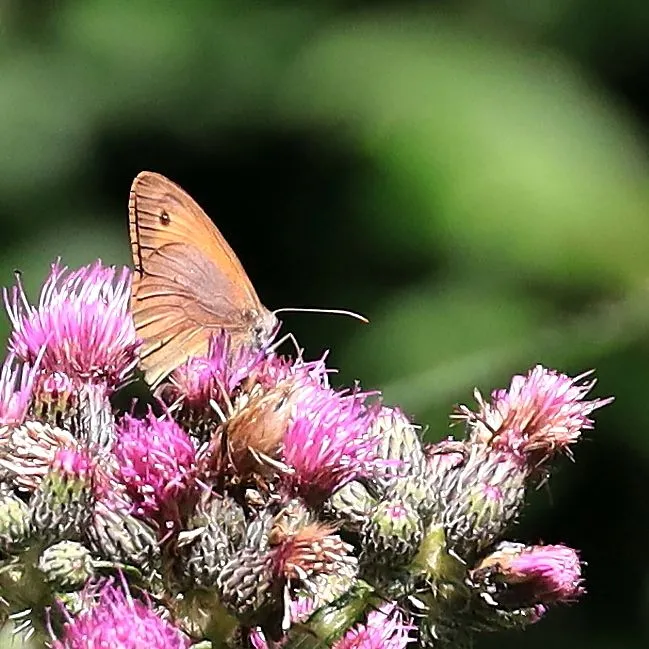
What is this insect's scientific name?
Maniola jurtina
